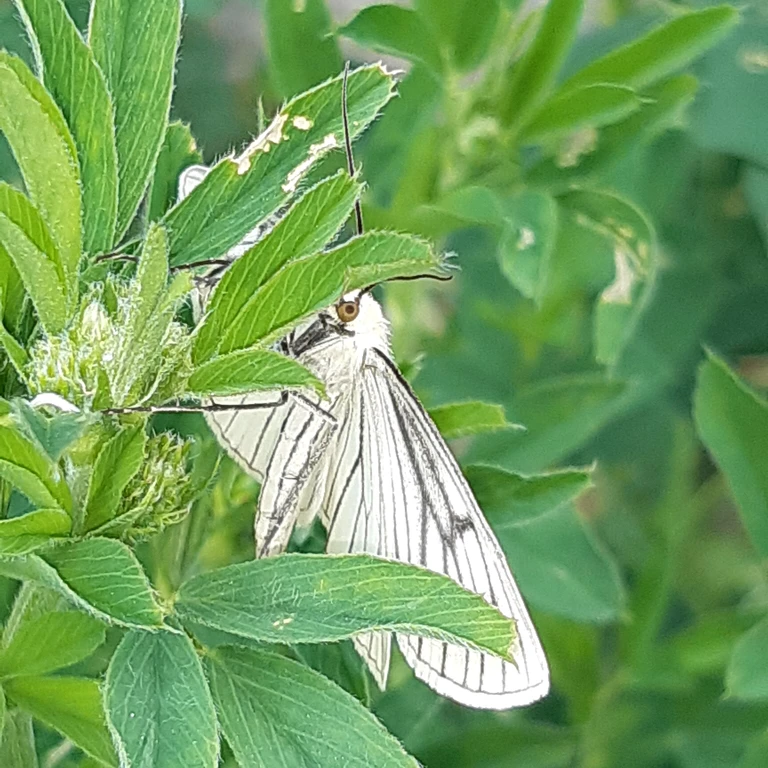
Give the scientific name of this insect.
Siona lineata
